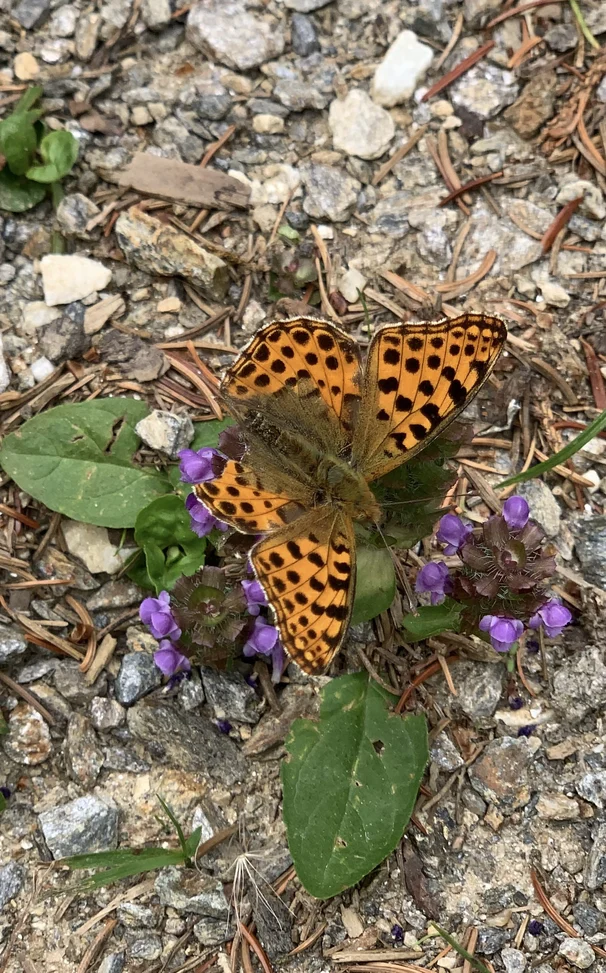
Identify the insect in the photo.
Issoria lathonia
